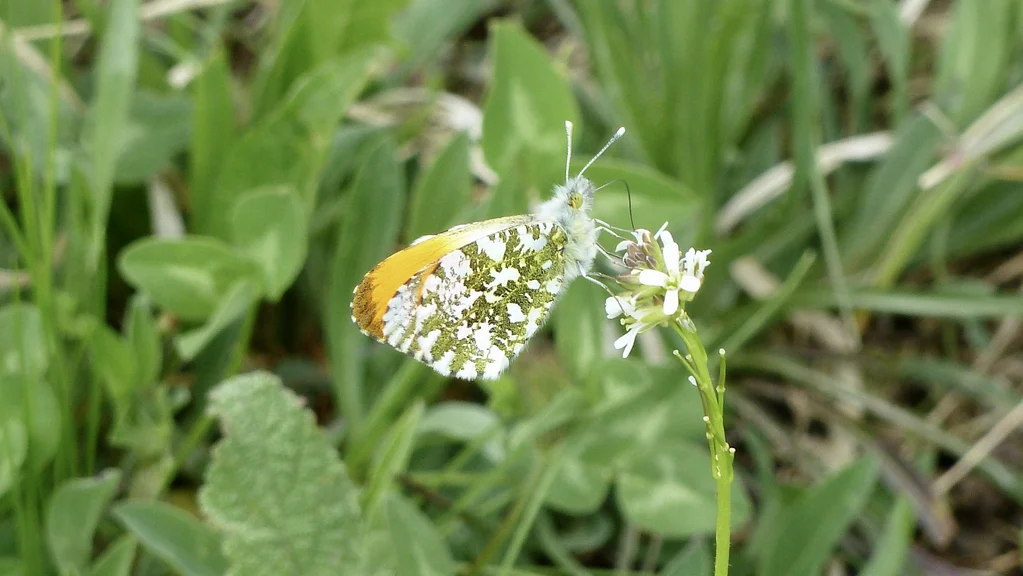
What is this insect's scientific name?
Anthocharis cardamines
